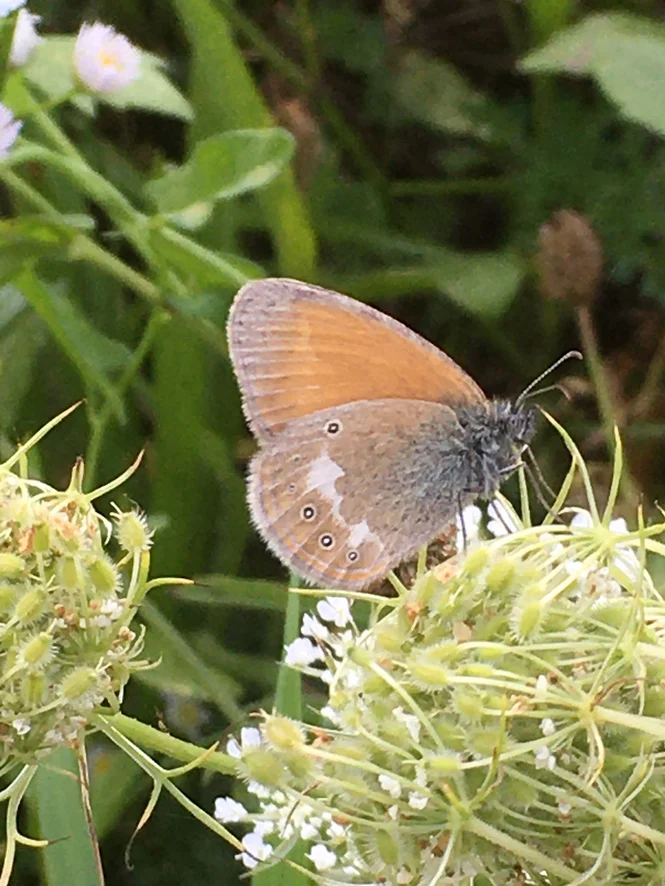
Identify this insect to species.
Coenonympha glycerion (also Coenonympha iphis)
